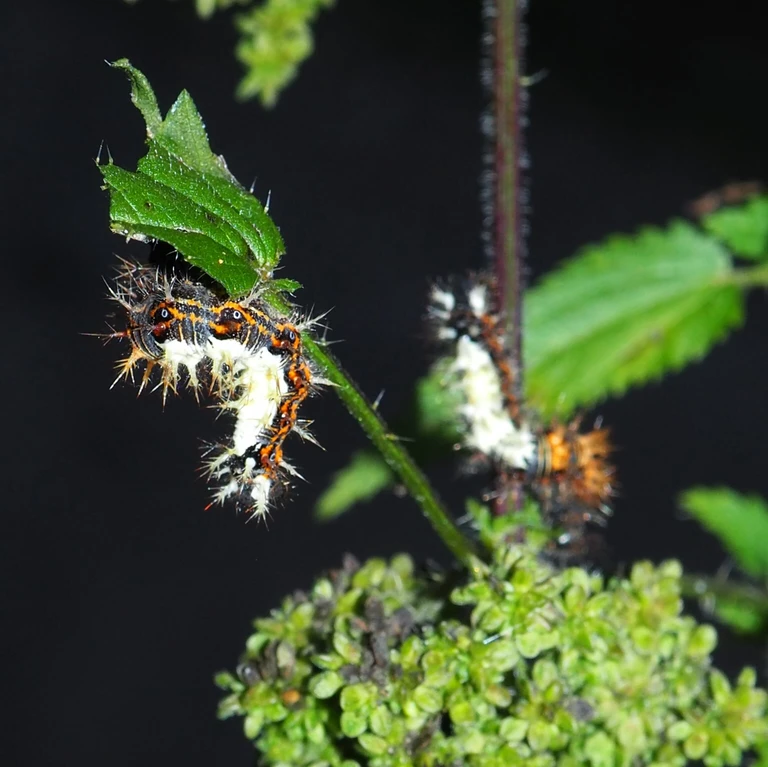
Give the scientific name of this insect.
Polygonia c-album
